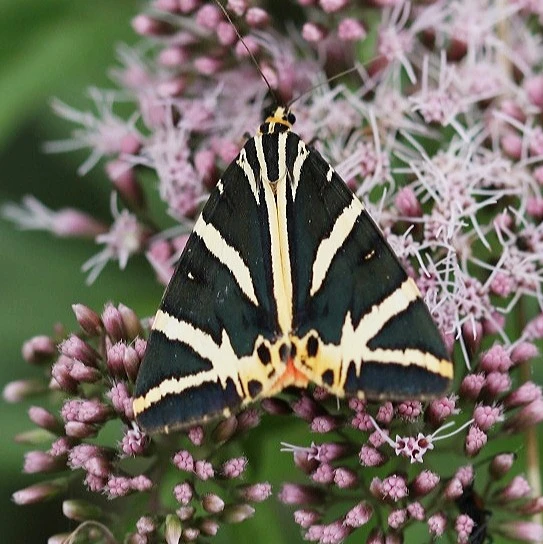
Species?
Euplagia quadripunctaria
